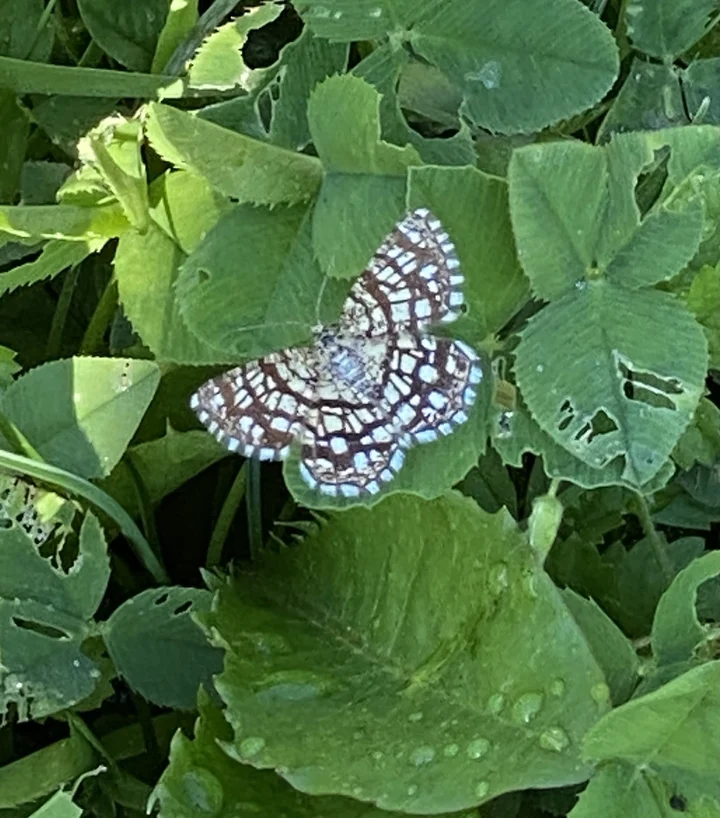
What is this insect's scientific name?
Chiasmia clathrata
